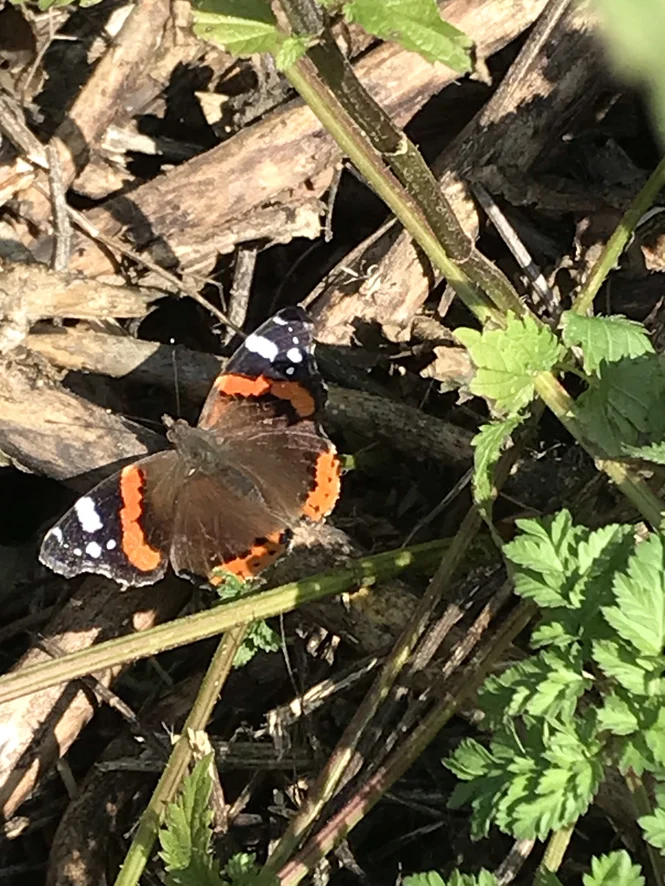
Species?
Vanessa atalanta
